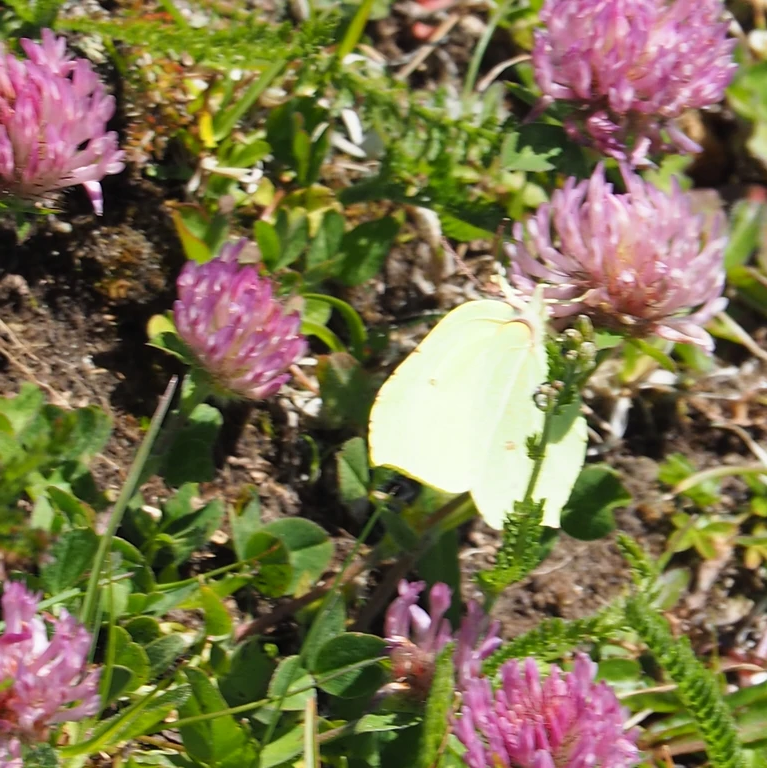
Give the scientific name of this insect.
Gonepteryx rhamni
